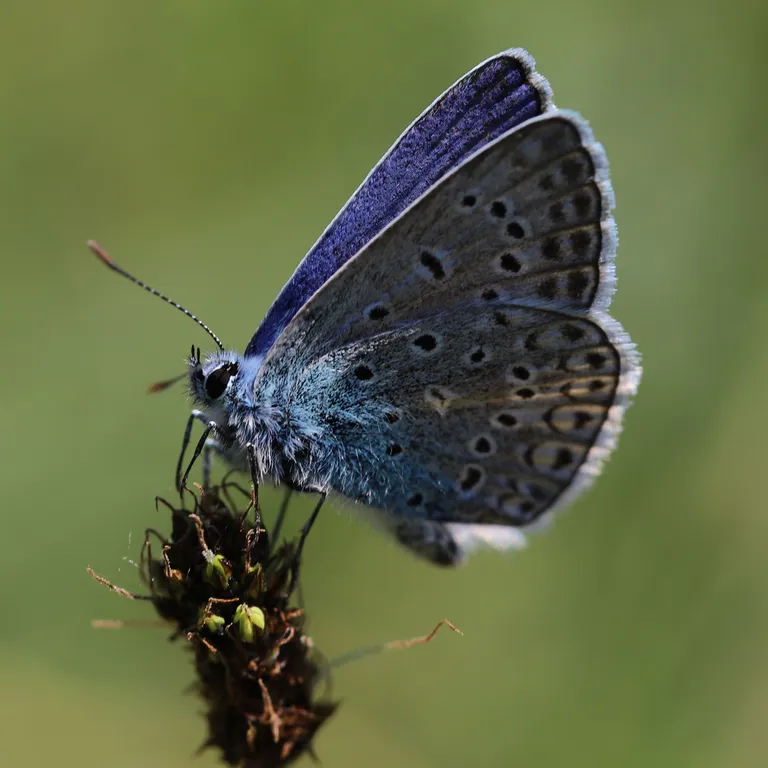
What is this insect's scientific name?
Polyommatus icarus
